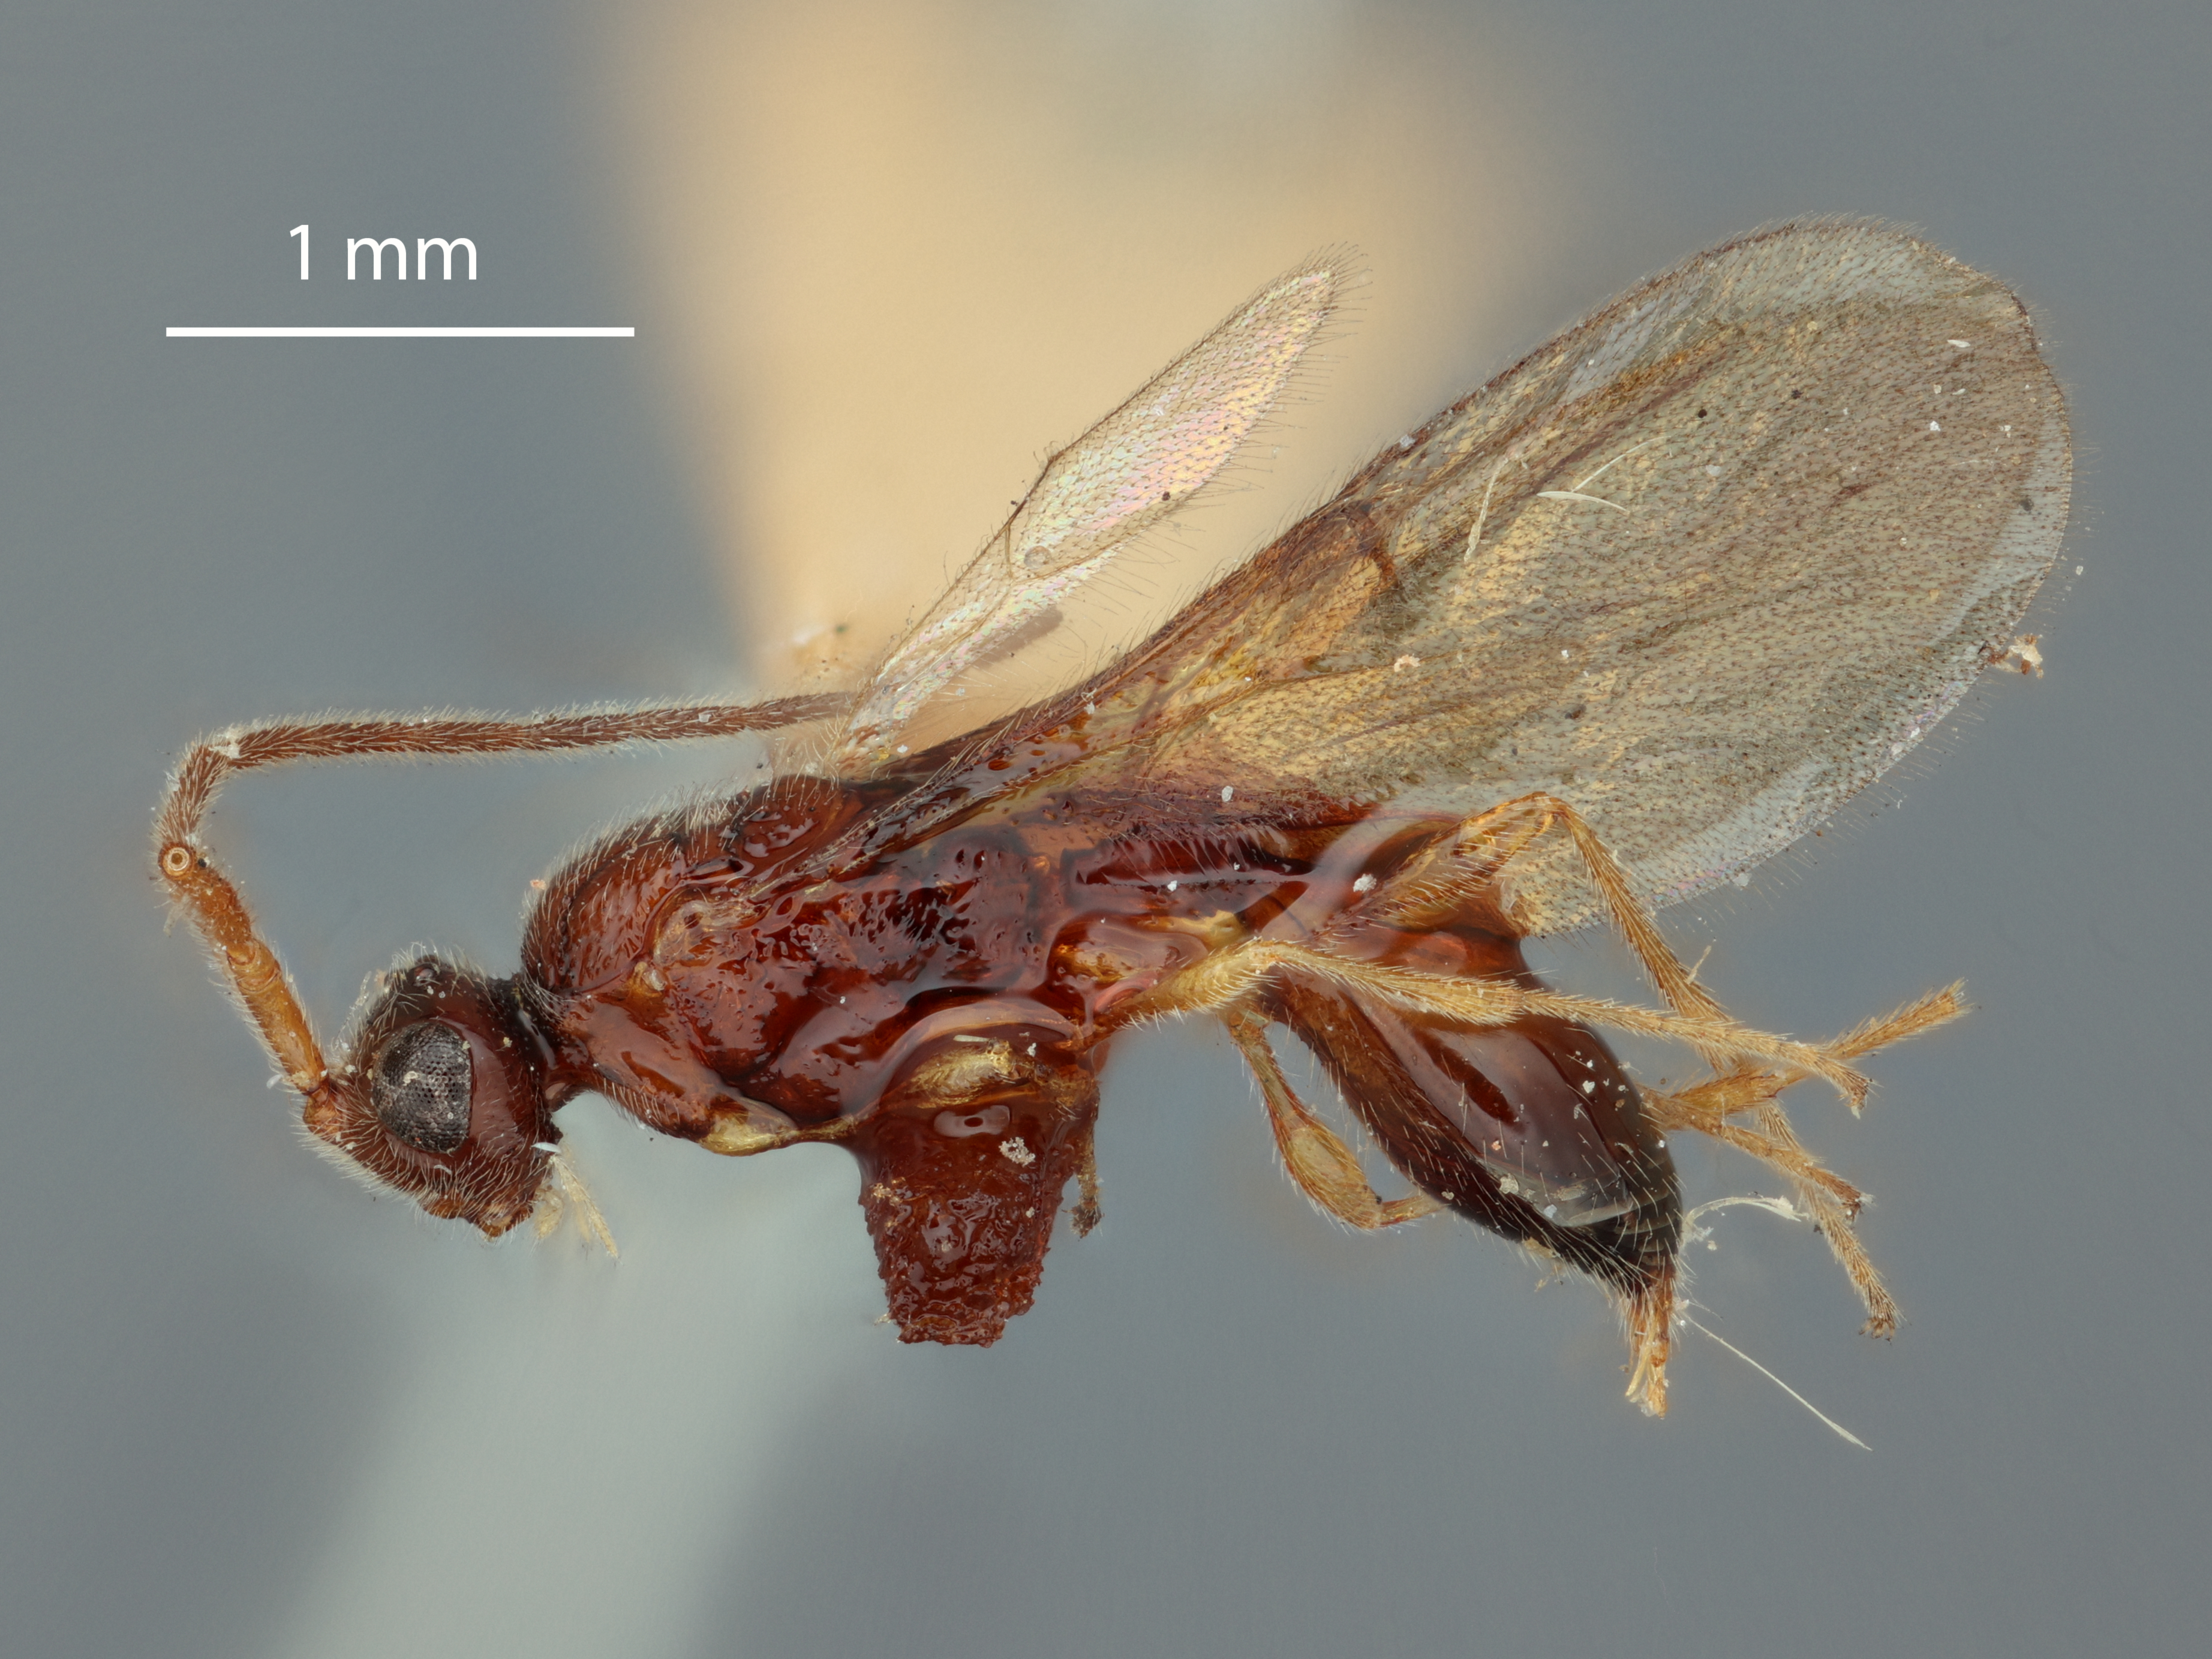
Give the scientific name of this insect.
Zelotypa longicornis
